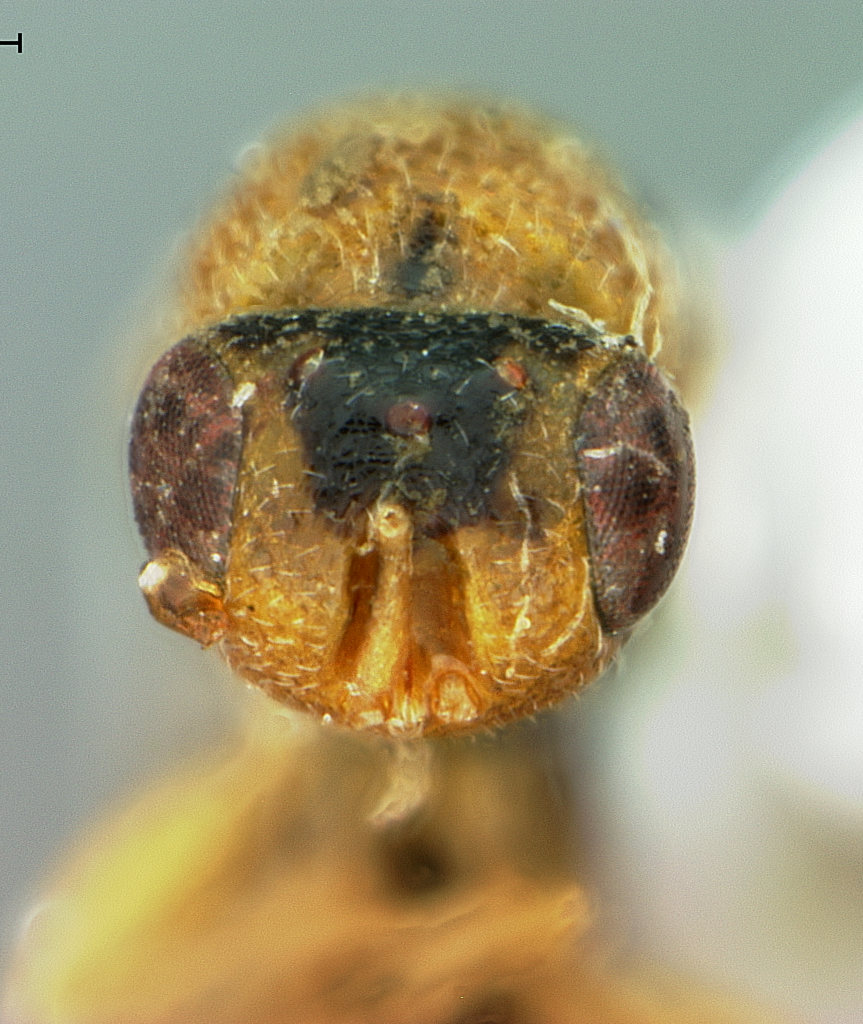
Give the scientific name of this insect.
Decatoma atamiensis
